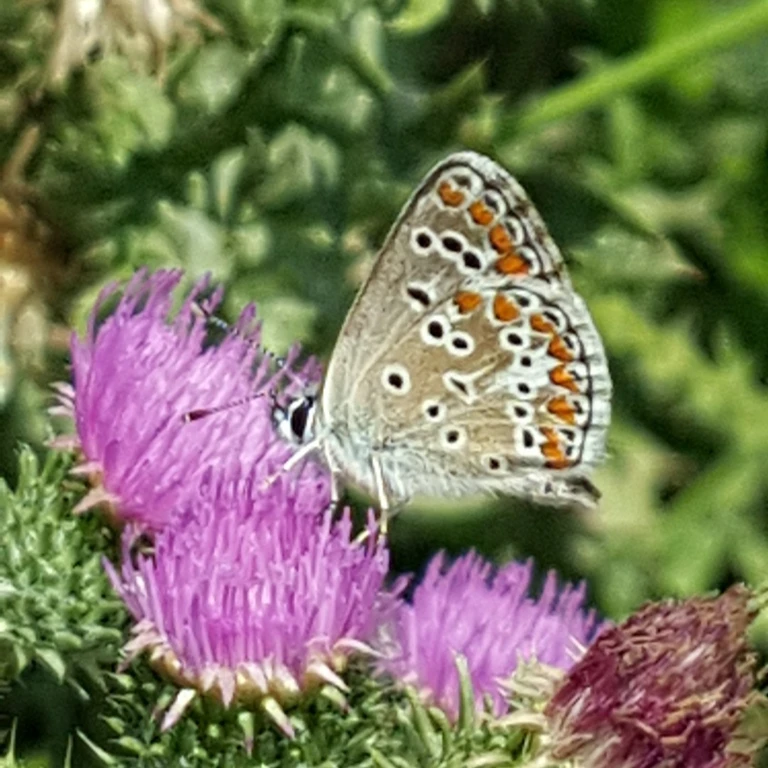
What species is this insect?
Aricia agestis/artaxerxes
